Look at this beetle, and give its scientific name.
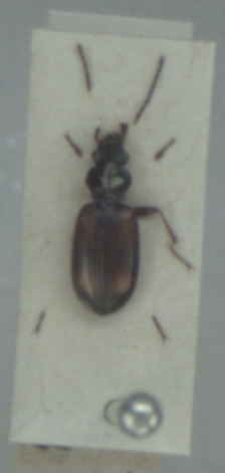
Bembidion saxatile
